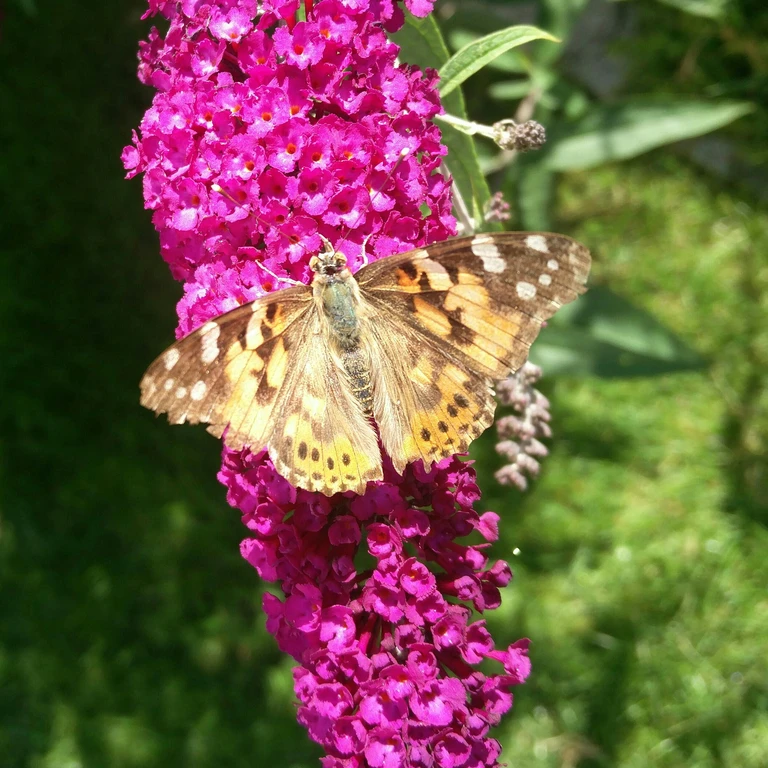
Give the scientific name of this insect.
Vanessa cardui
